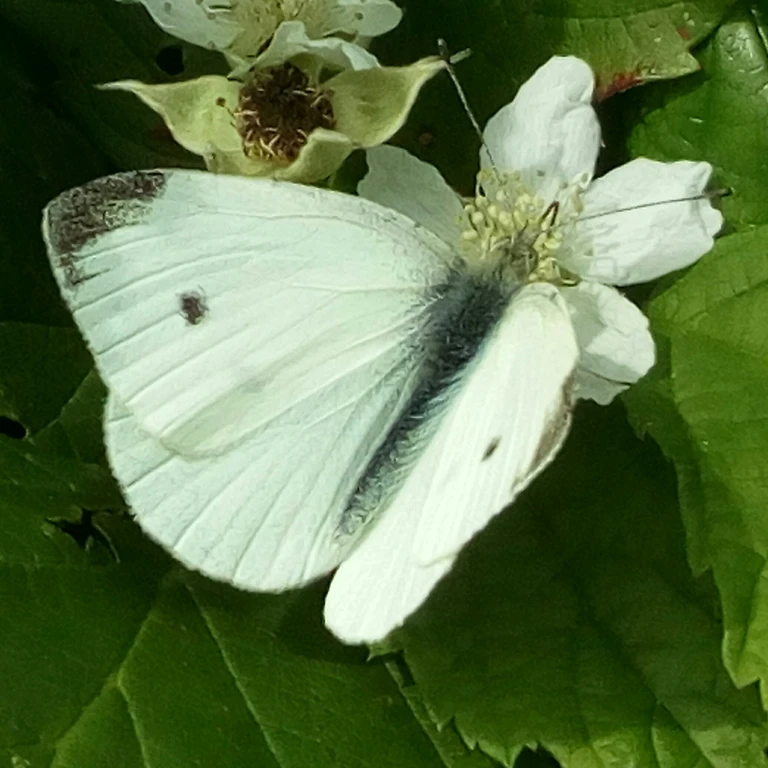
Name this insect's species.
Pieris rapae
